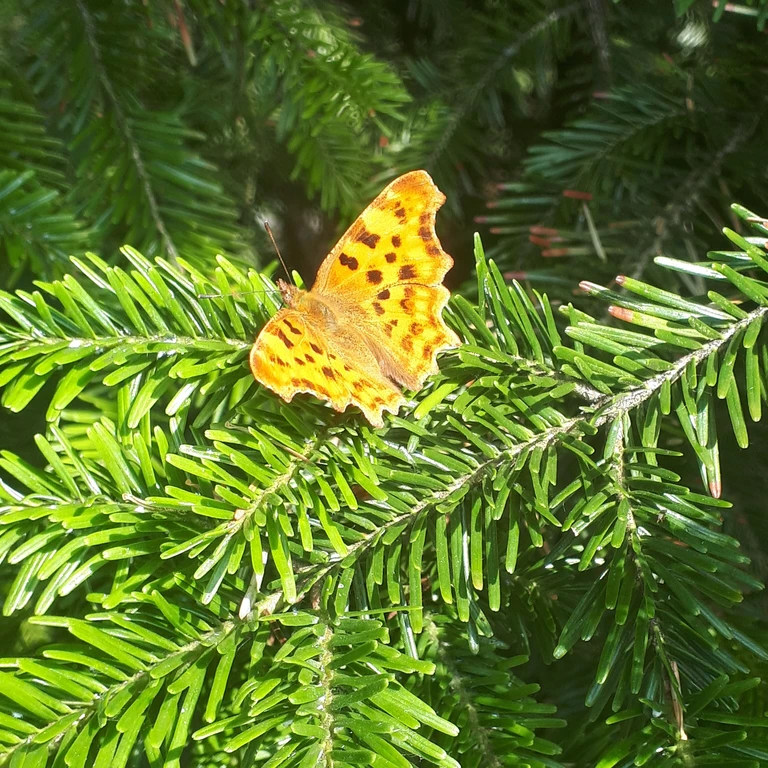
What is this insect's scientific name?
Polygonia c-album
